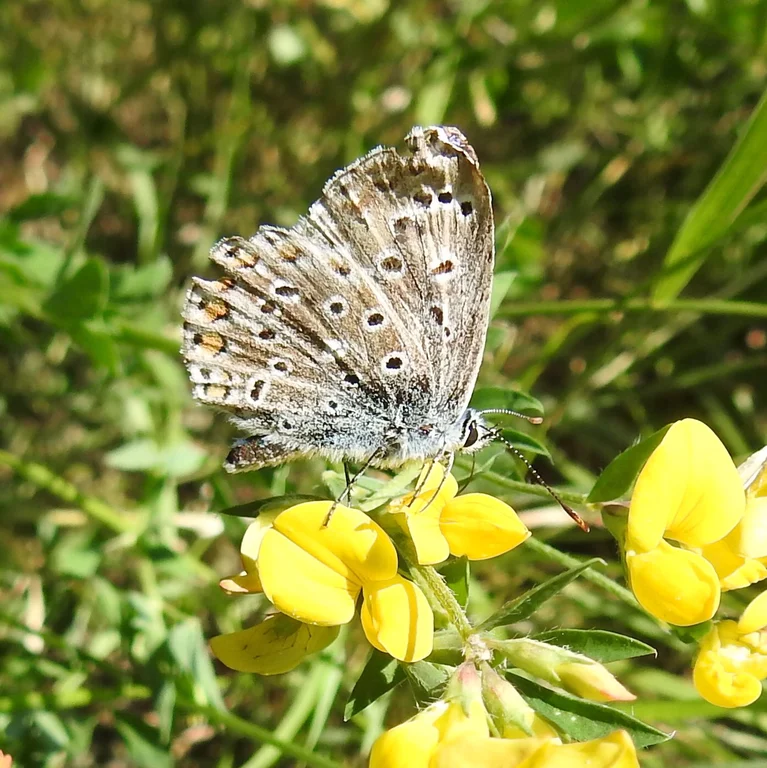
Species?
Polyommatus icarus
